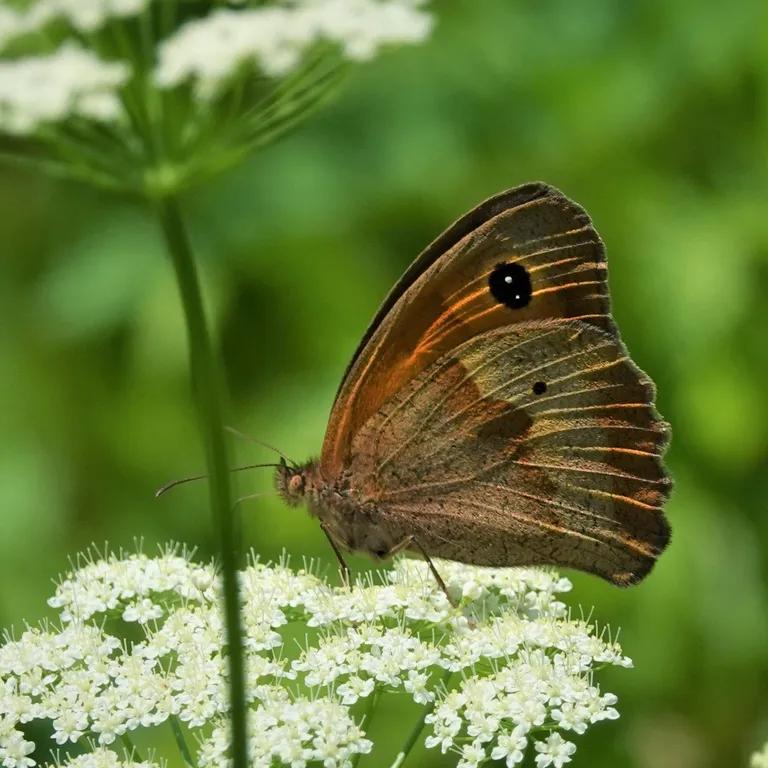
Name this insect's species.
Maniola jurtina
